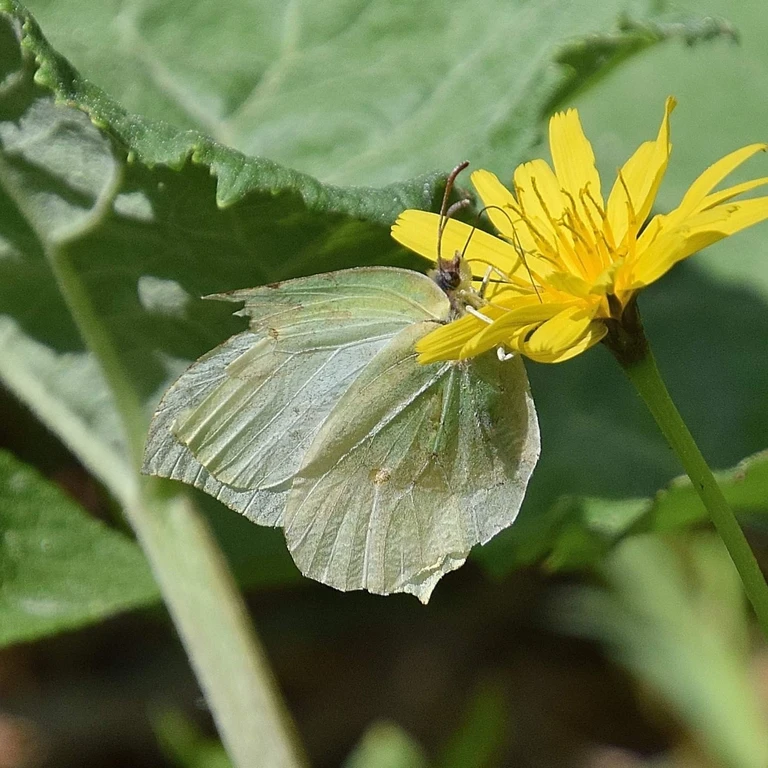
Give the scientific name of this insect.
Gonepteryx rhamni
